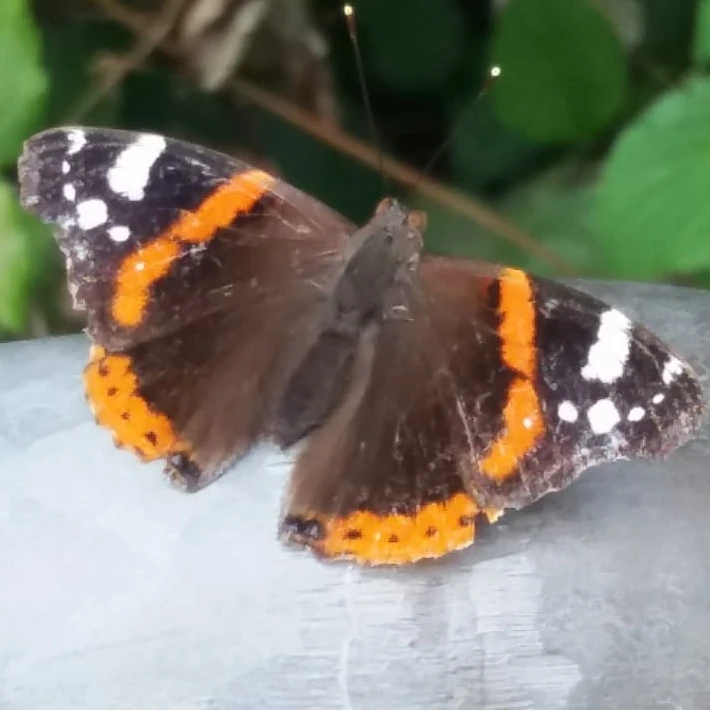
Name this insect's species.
Vanessa atalanta
